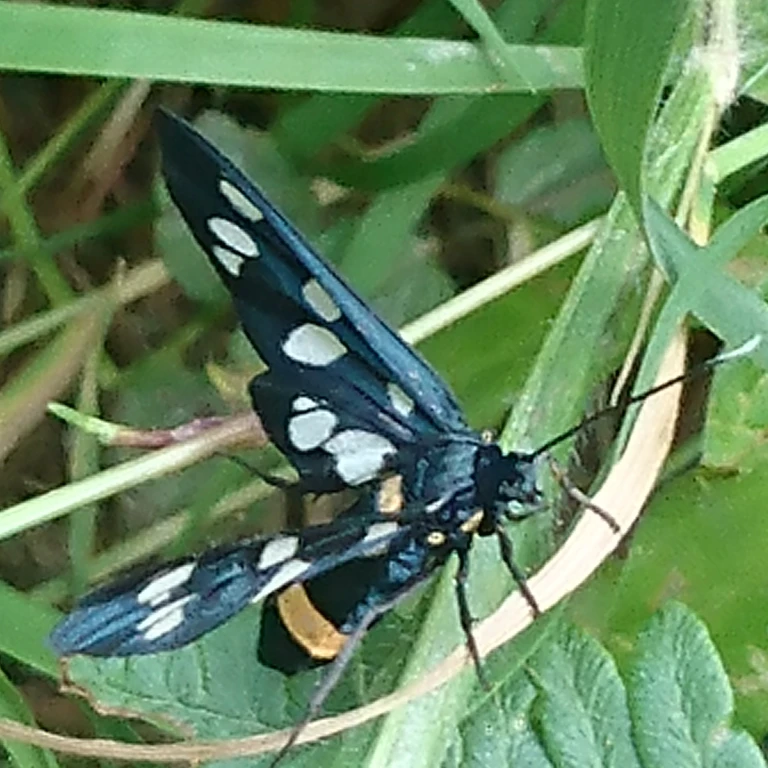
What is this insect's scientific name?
Amata phegea
